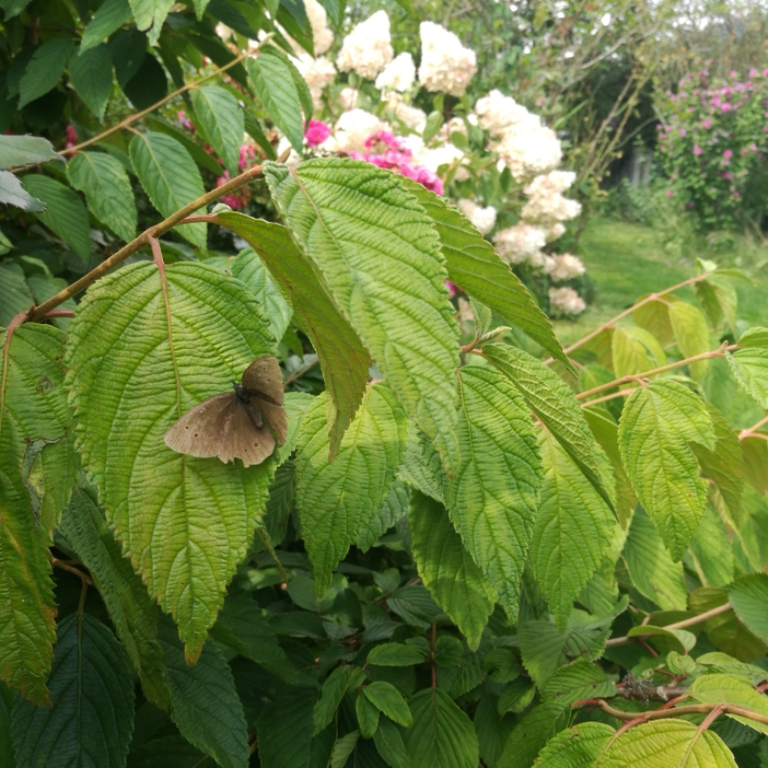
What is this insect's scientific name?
Aphantopus hyperantus
